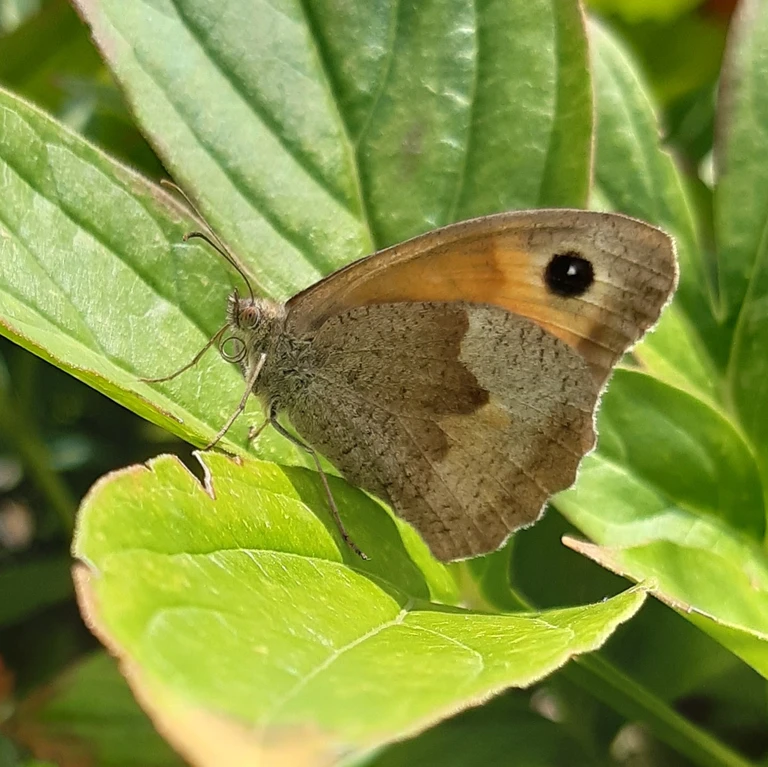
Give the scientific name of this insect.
Maniola jurtina
